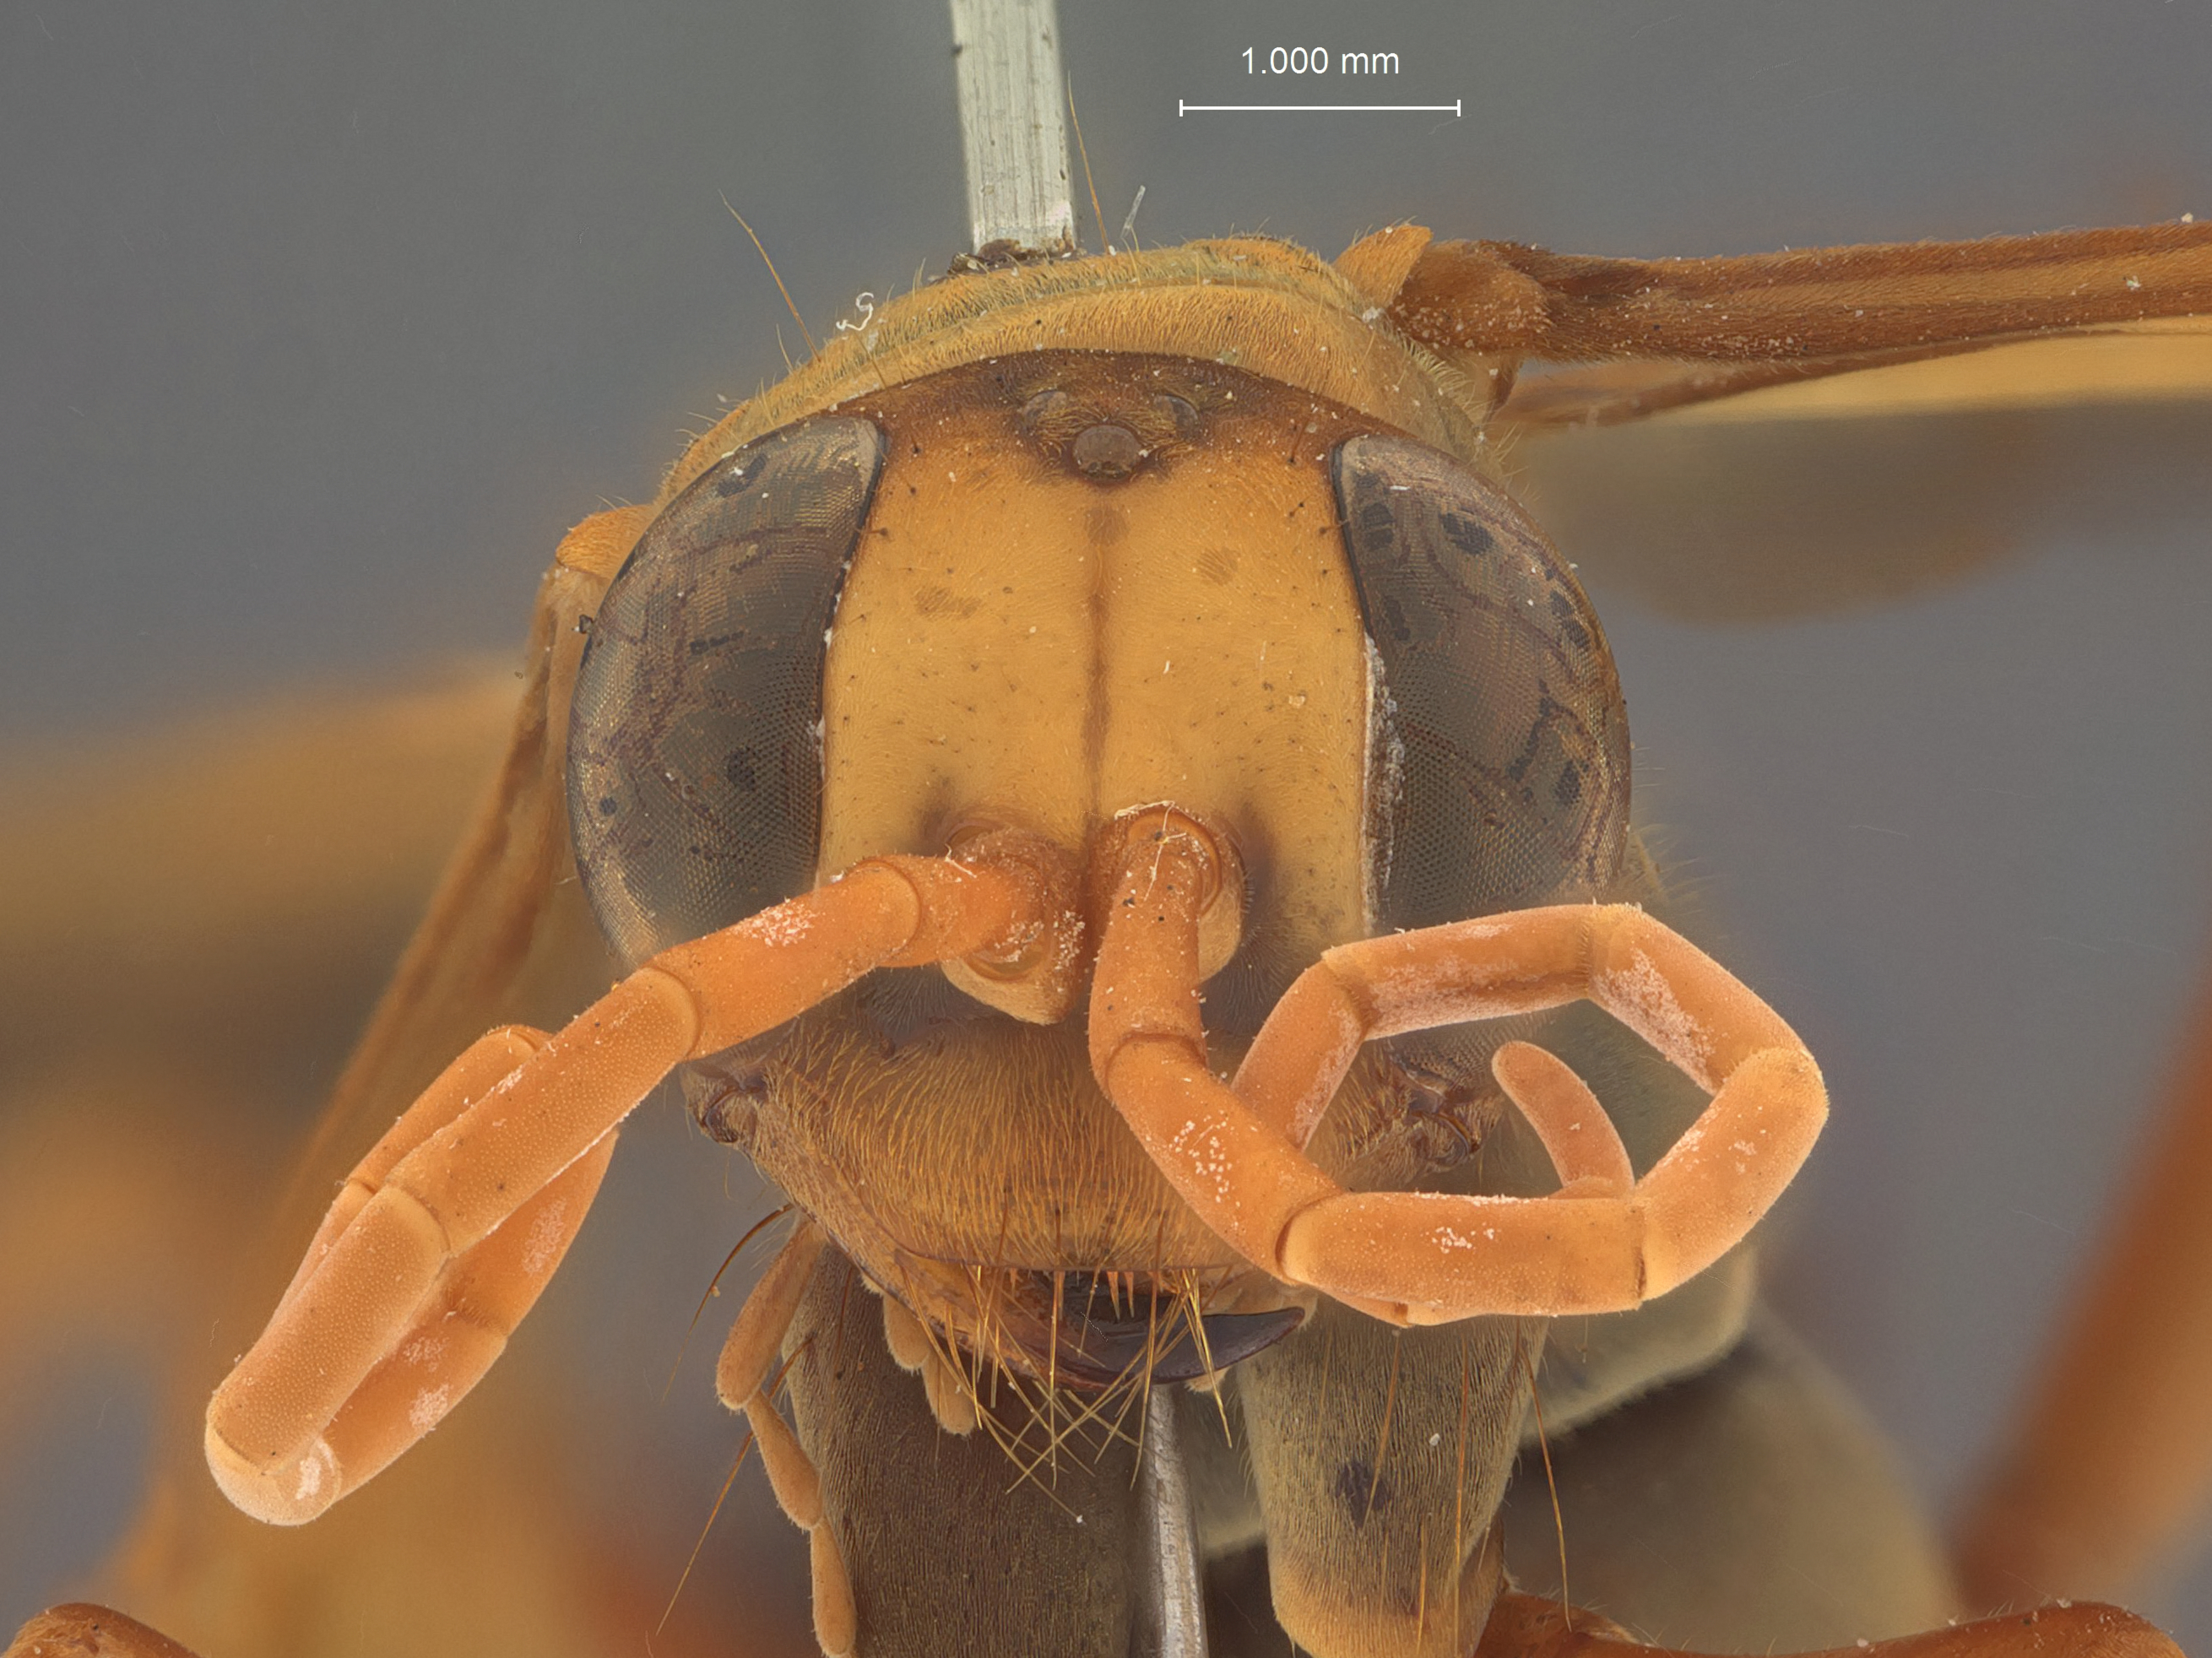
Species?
Temlepis taiwanus
